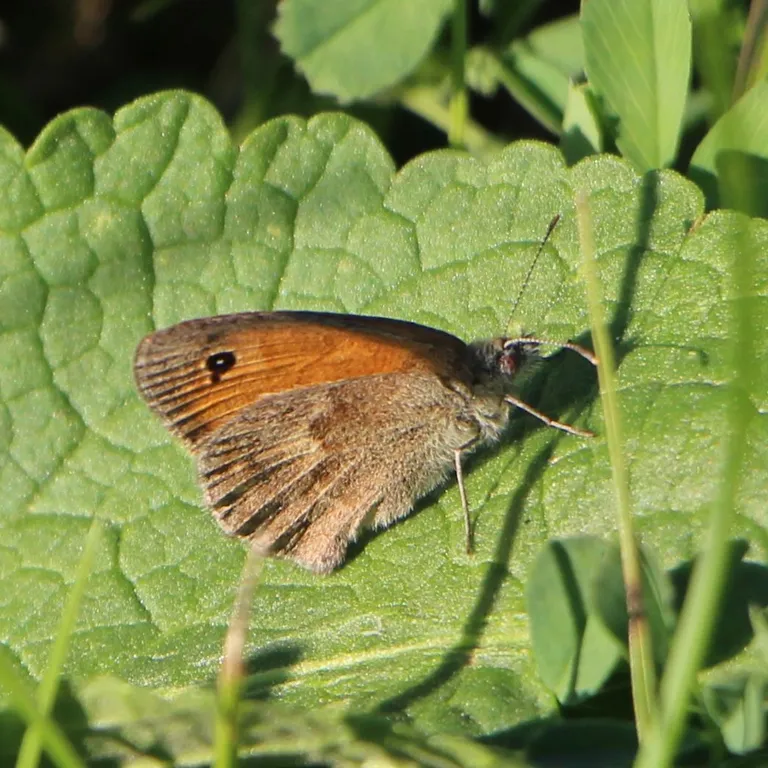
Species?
Coenonympha pamphilus
